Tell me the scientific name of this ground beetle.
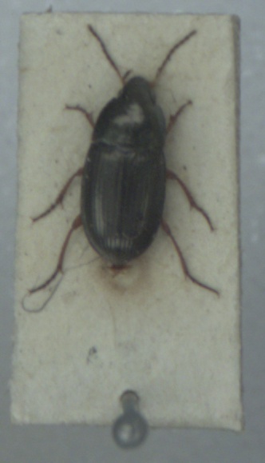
Amara familiaris
